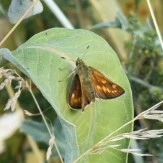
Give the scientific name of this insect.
Ochlodes sylvanus (also Ochlodes venata)
